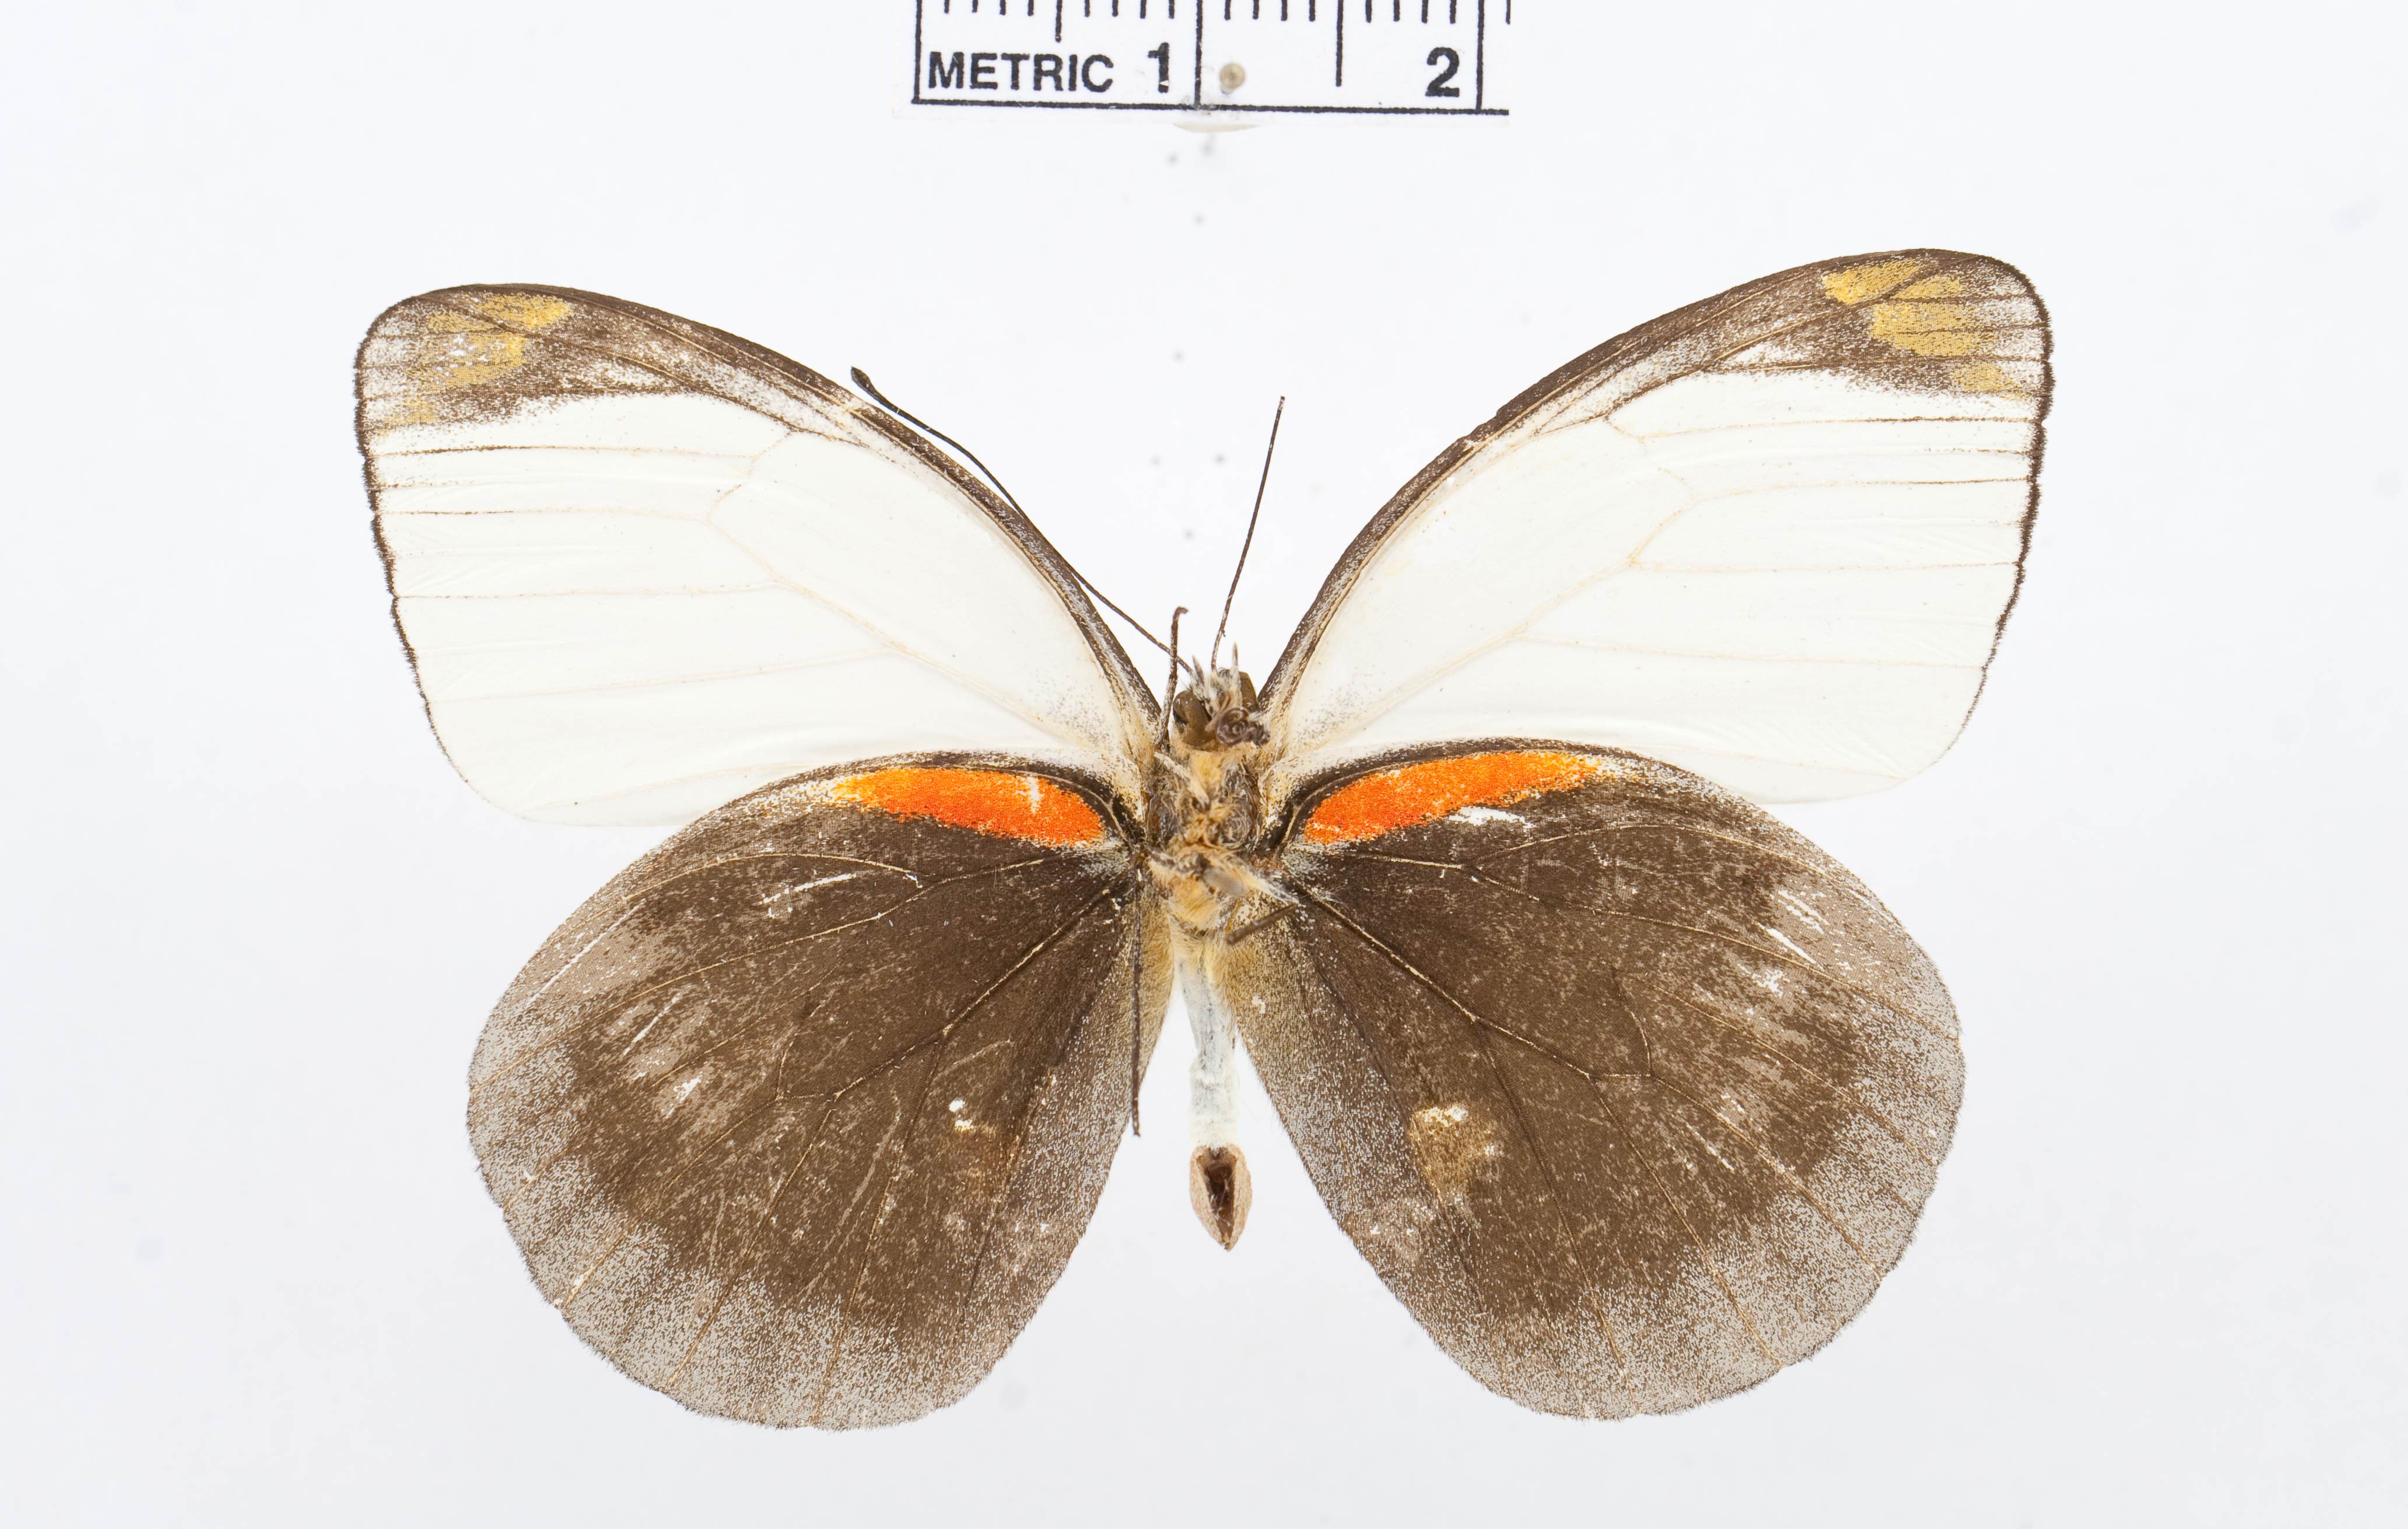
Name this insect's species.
Delias dohertyi
